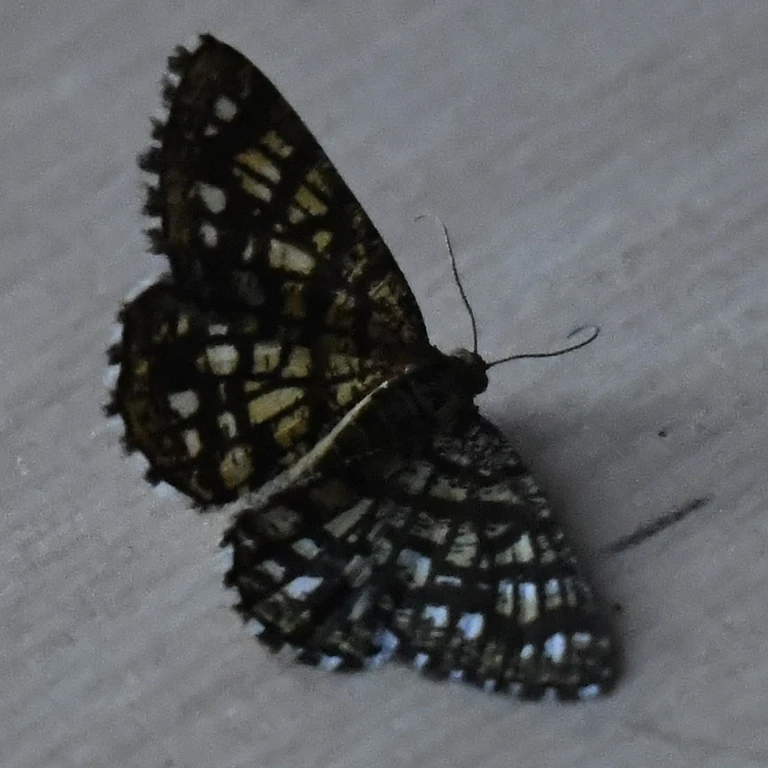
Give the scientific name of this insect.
Chiasmia clathrata
